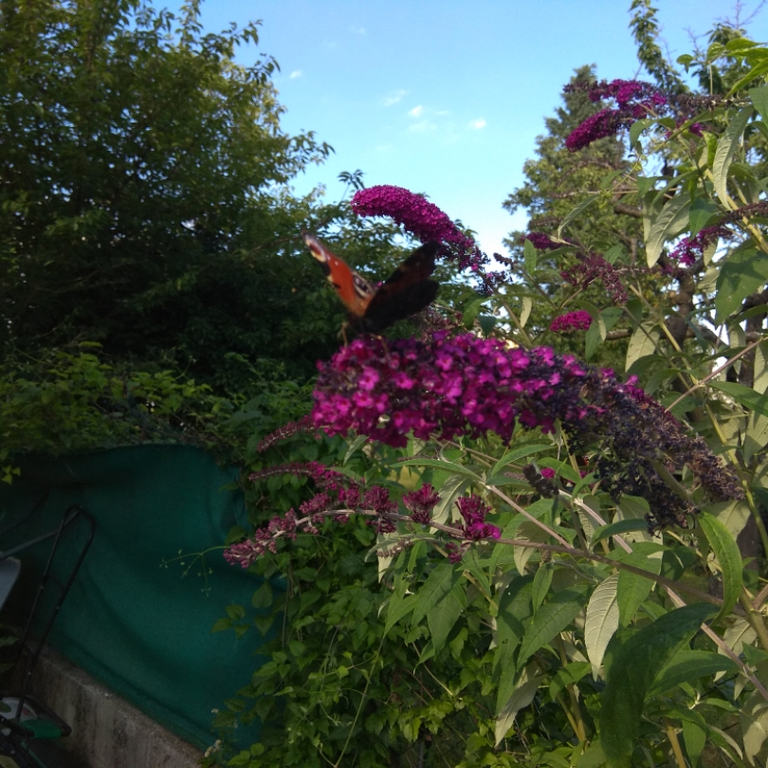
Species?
Aglais io
